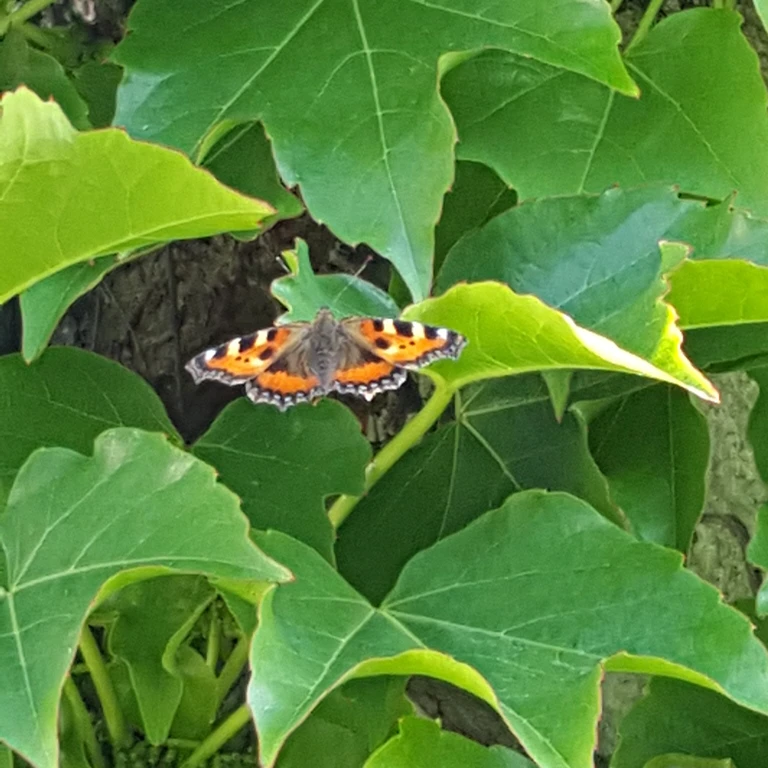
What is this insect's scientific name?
Aglais urticae
